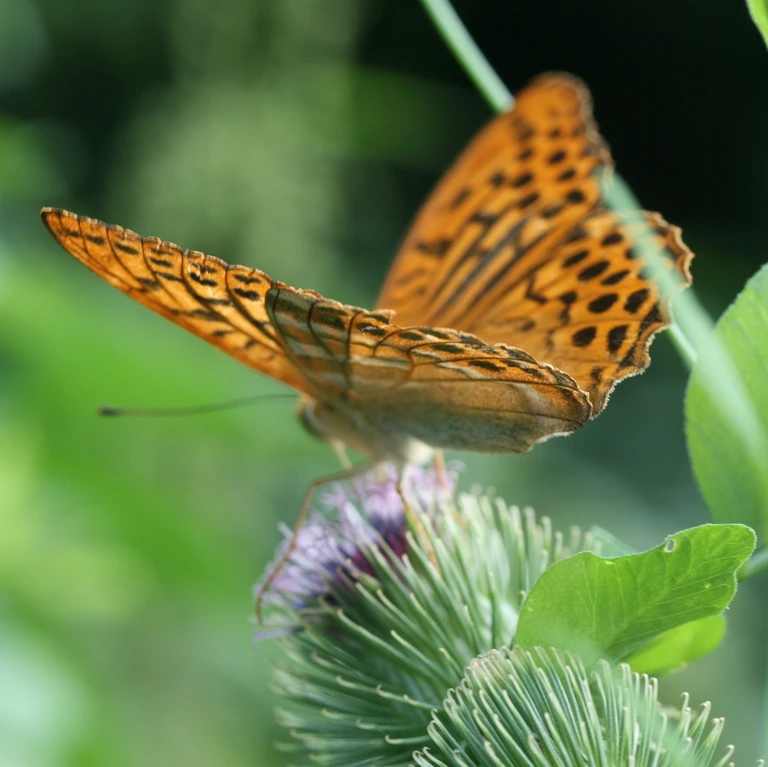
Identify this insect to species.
Argynnis paphia
